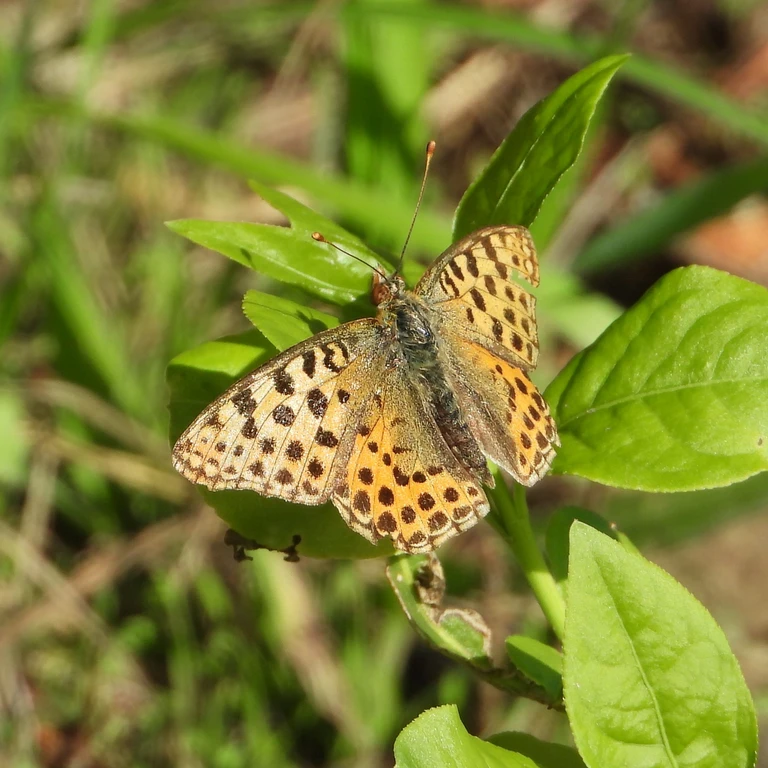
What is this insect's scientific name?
Issoria lathonia
